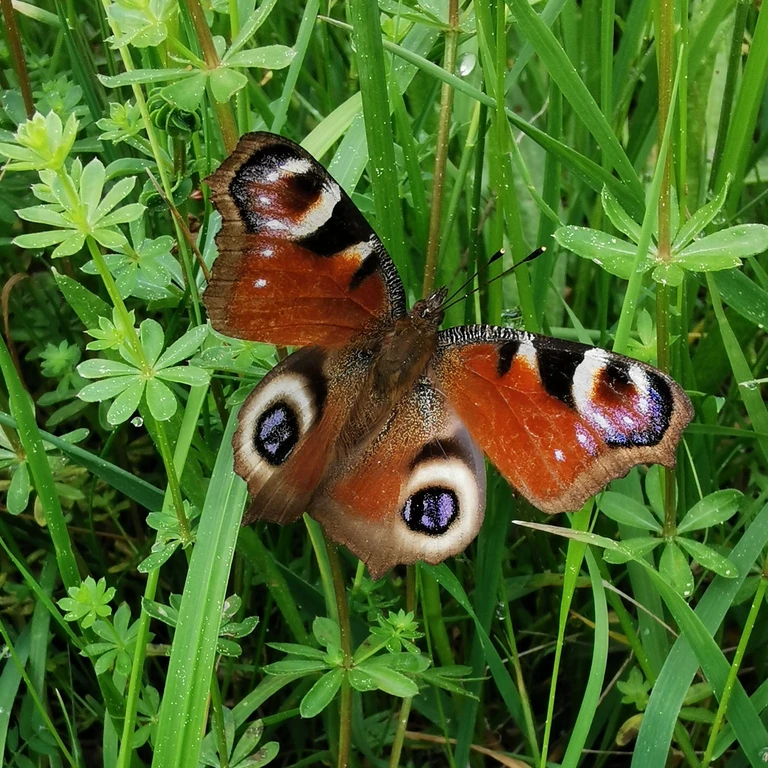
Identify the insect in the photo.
Aglais io
